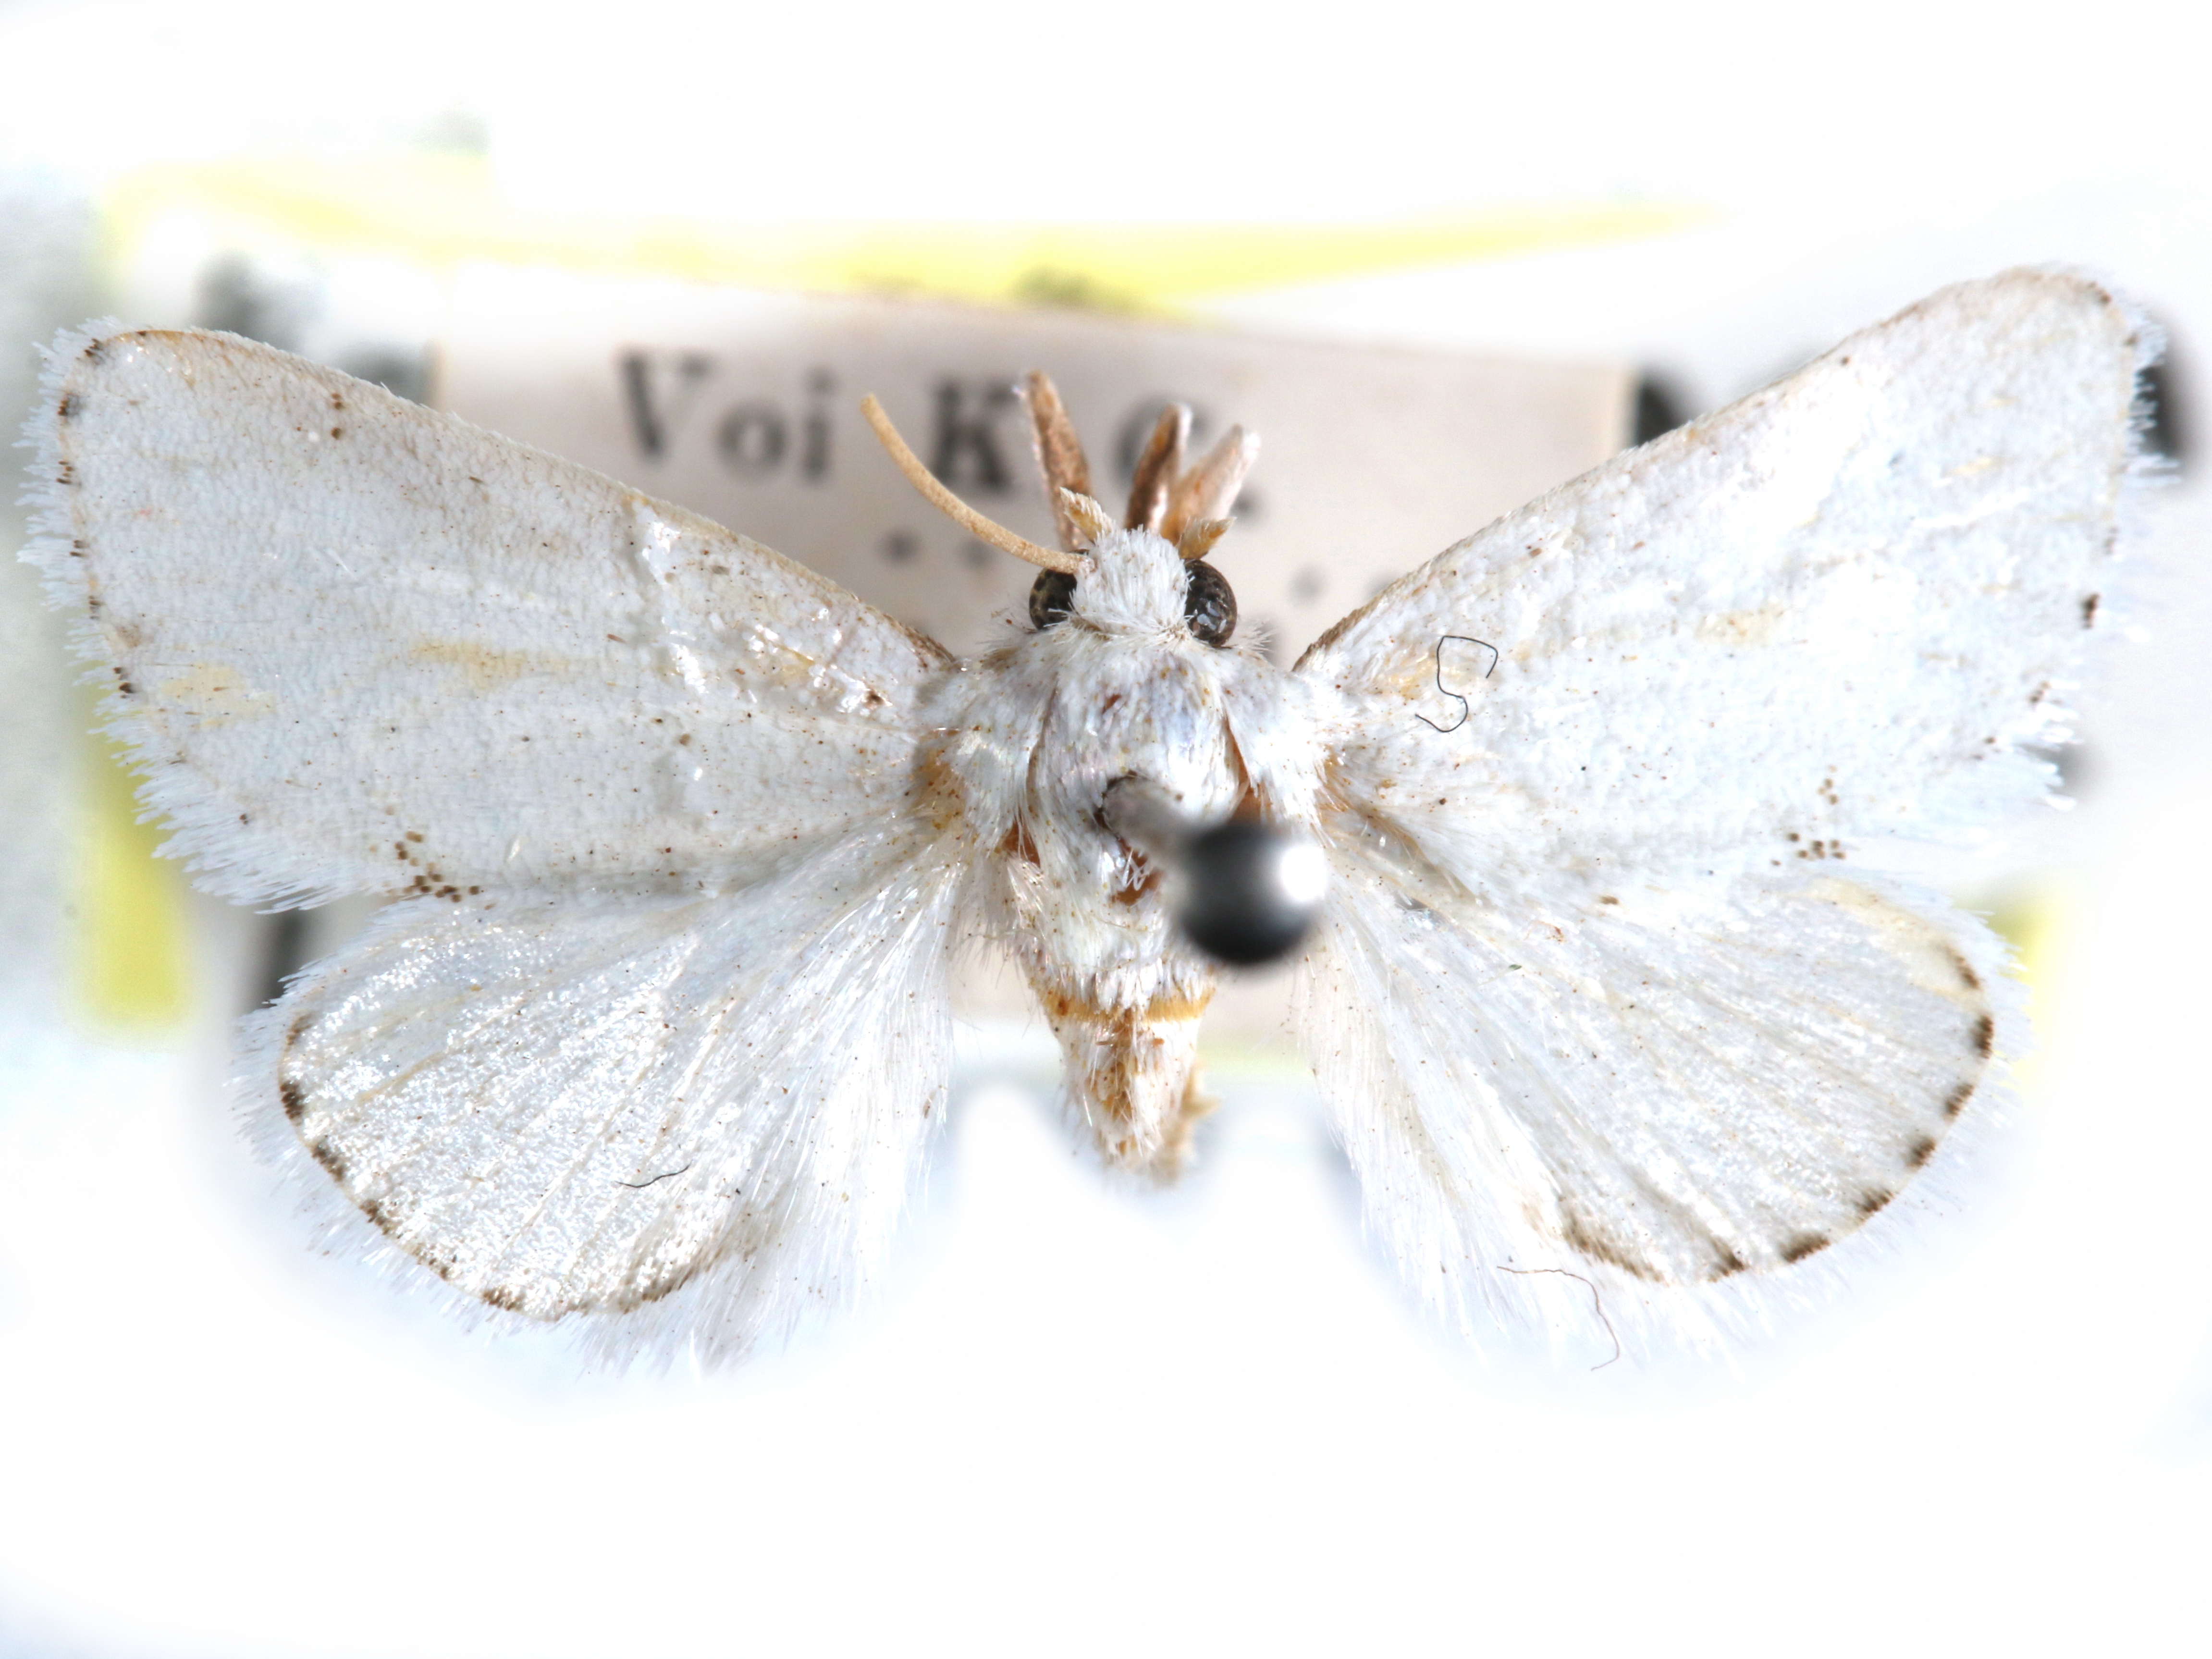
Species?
Jordaniana lactea
